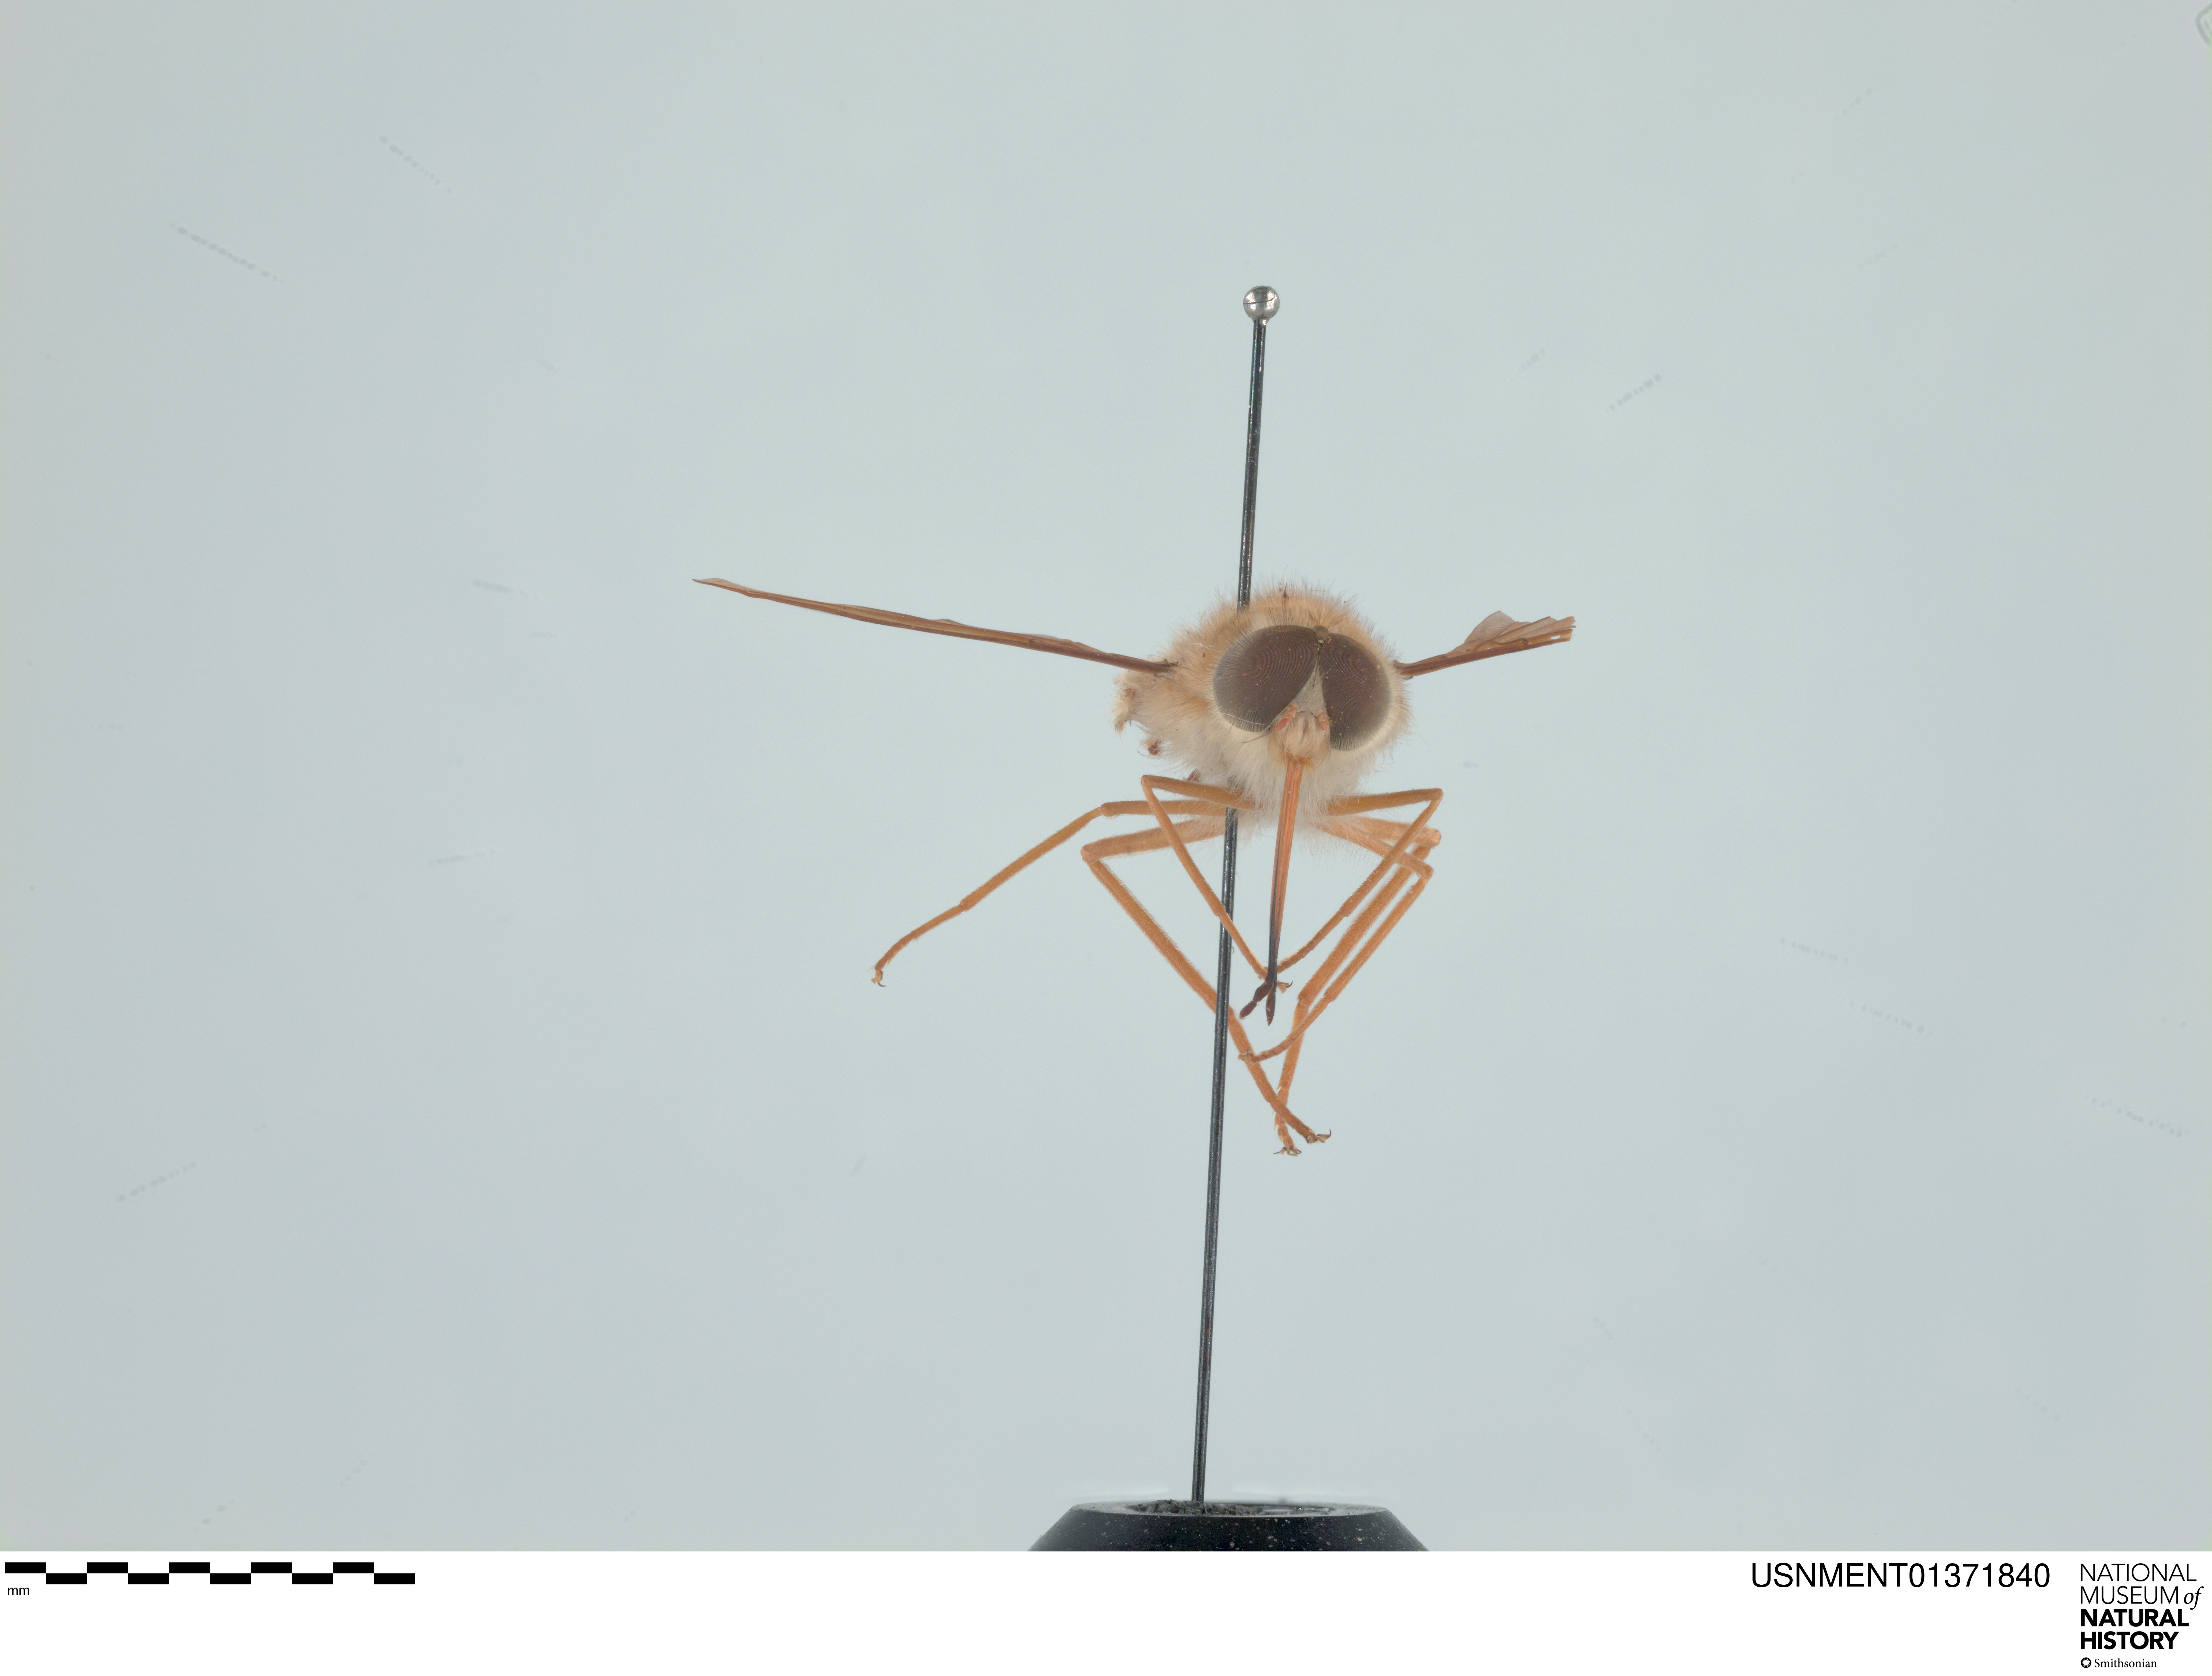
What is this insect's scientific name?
Trichophthalma subaurata
